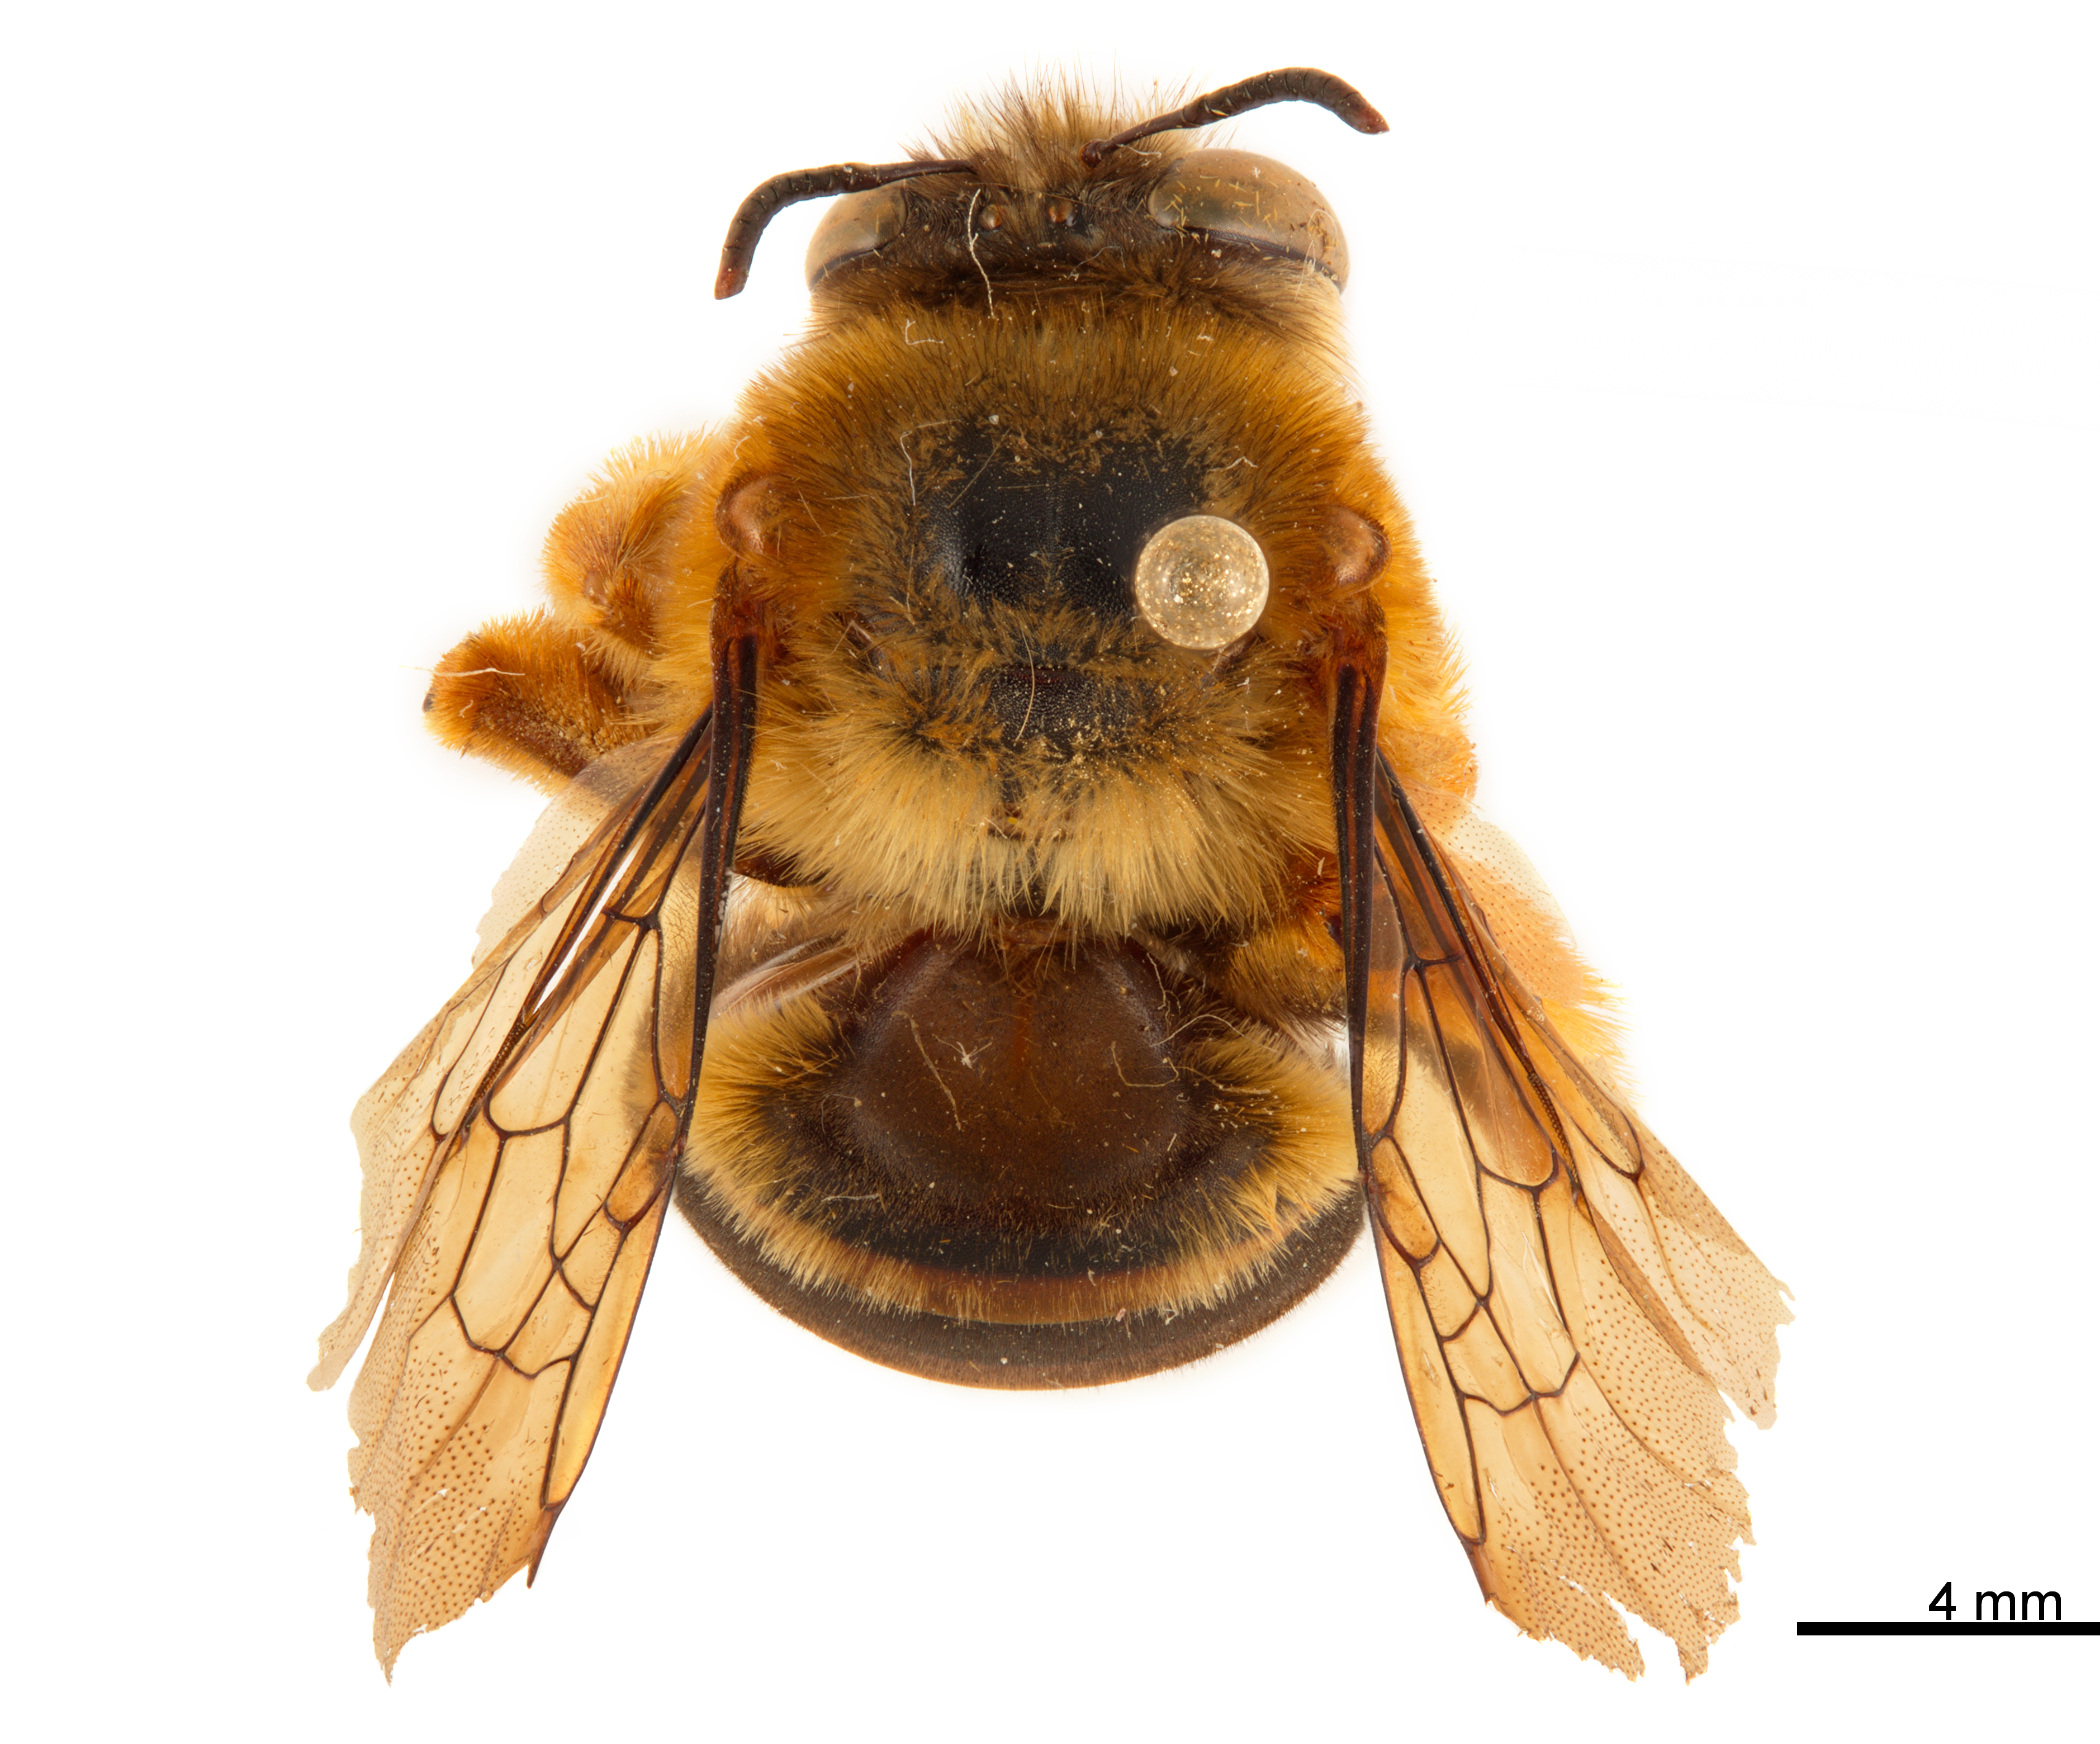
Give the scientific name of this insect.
Pachymelus bicolor
